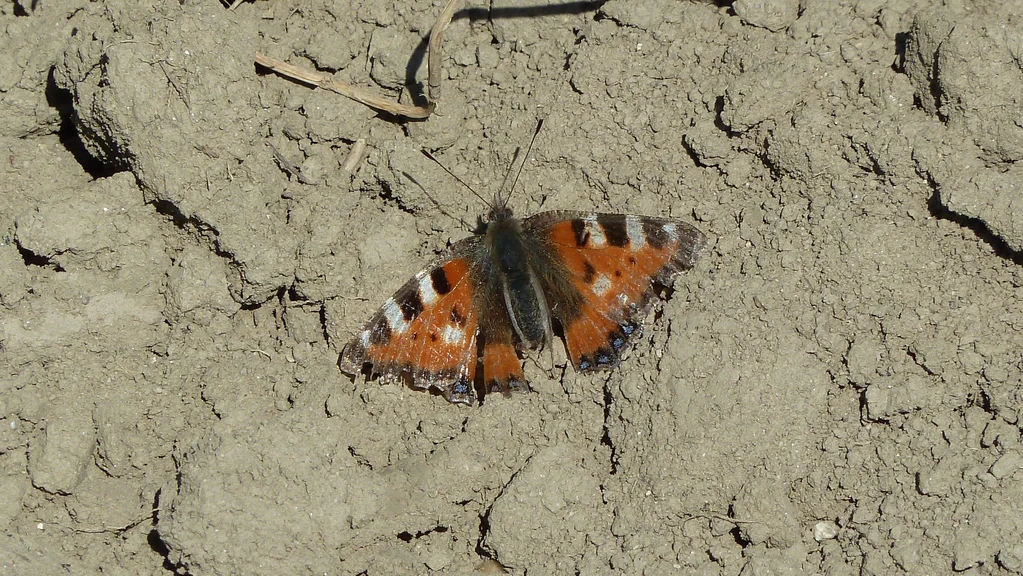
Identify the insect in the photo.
Aglais urticae
